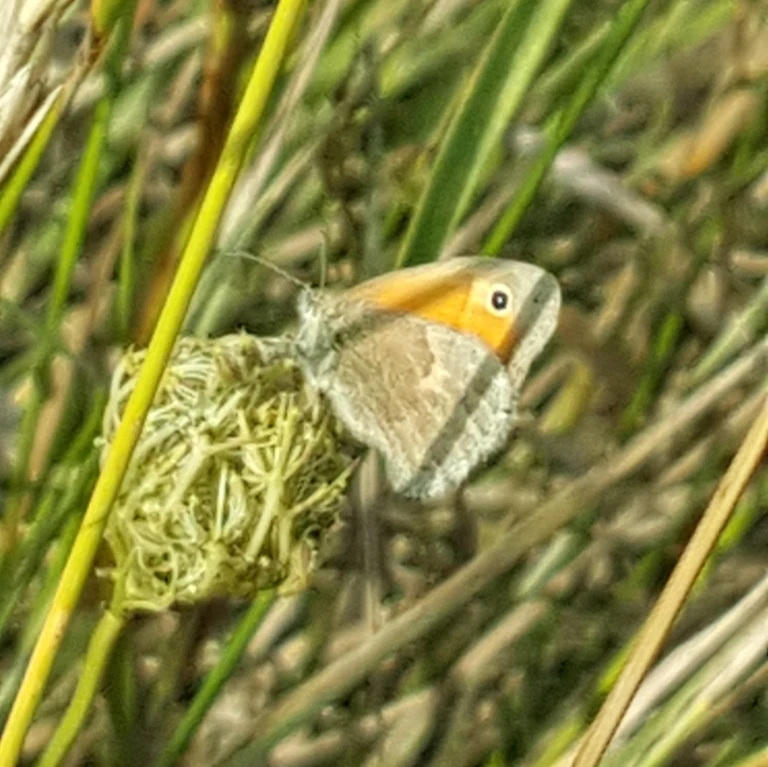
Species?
Coenonympha pamphilus
